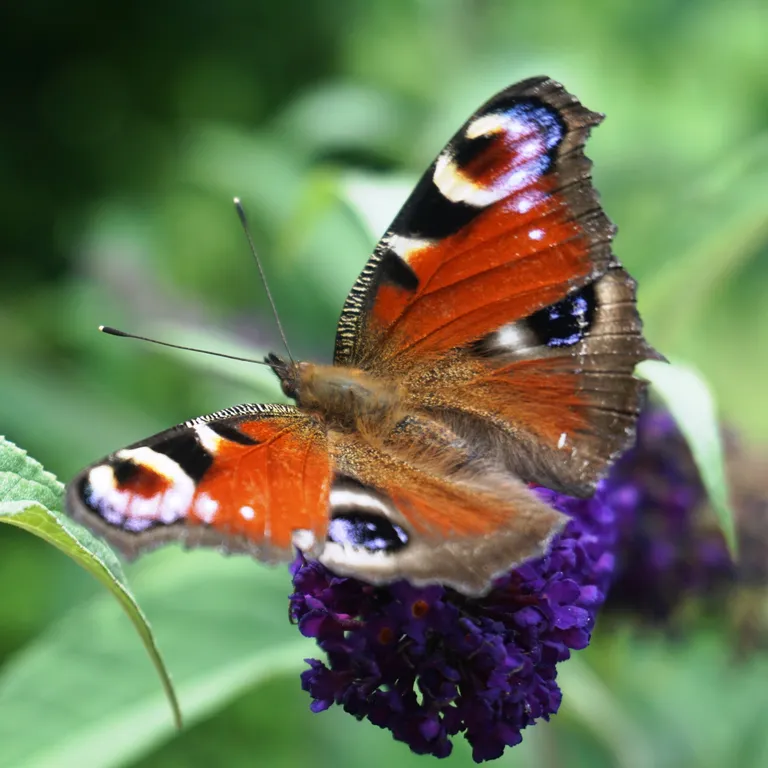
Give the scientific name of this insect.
Aglais io
